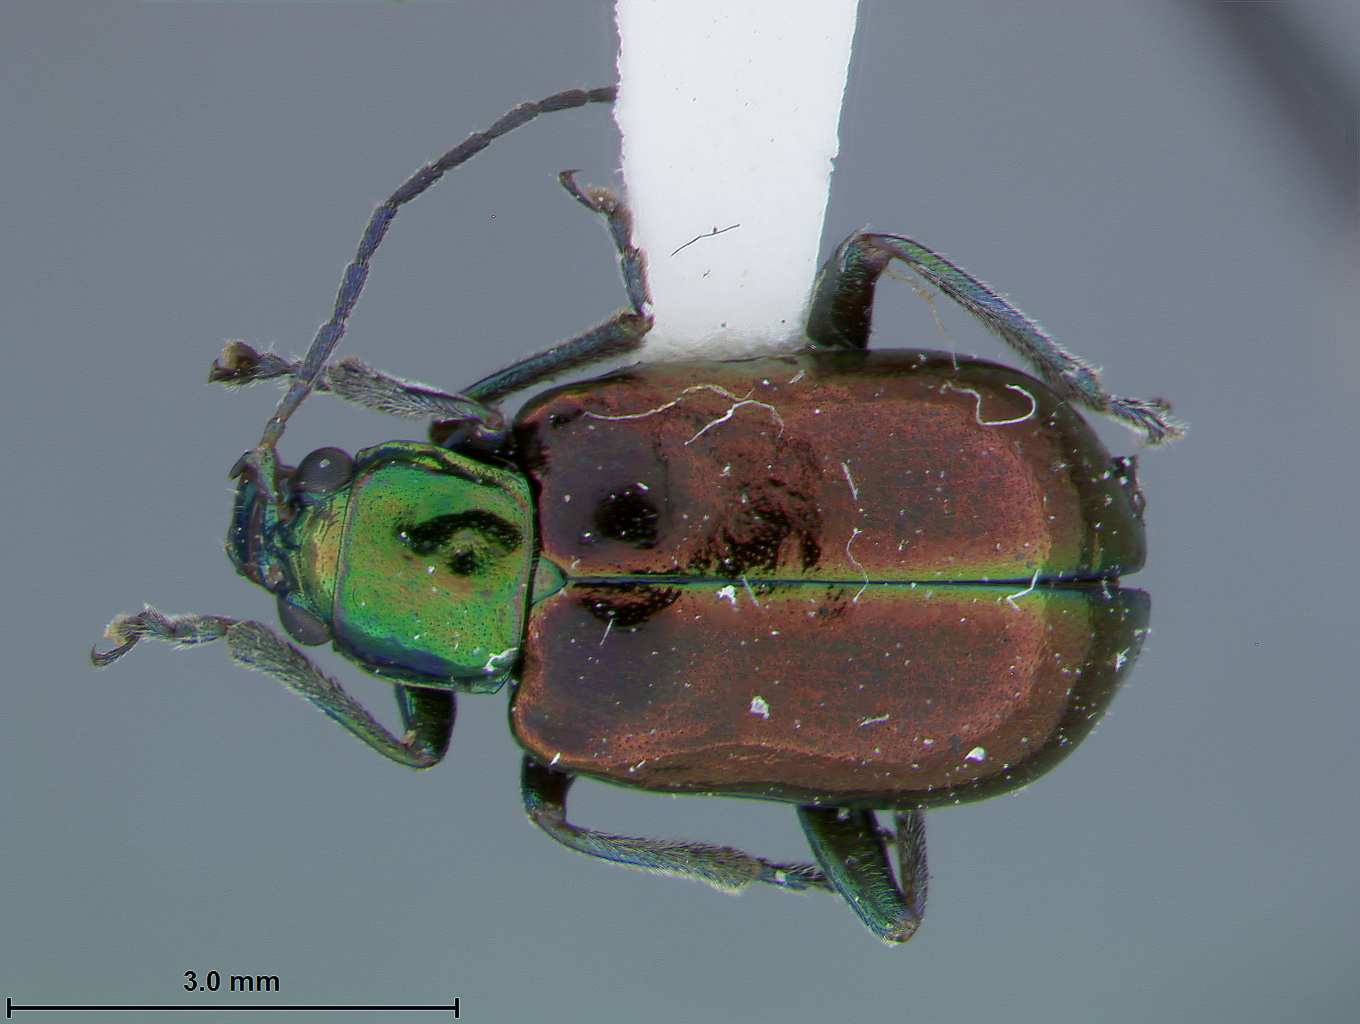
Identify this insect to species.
Inbioluperus flowersi
